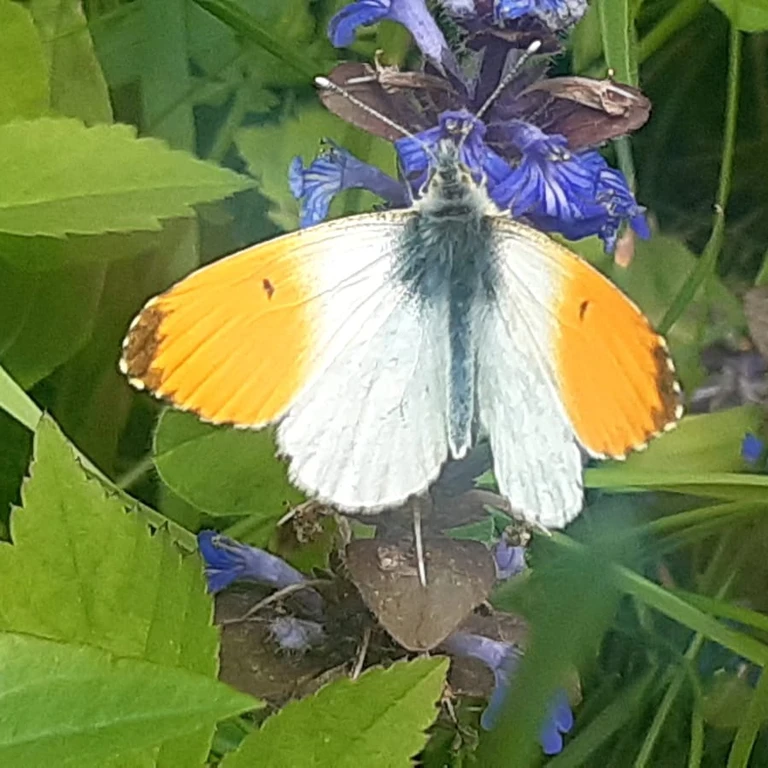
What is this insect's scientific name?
Anthocharis cardamines
